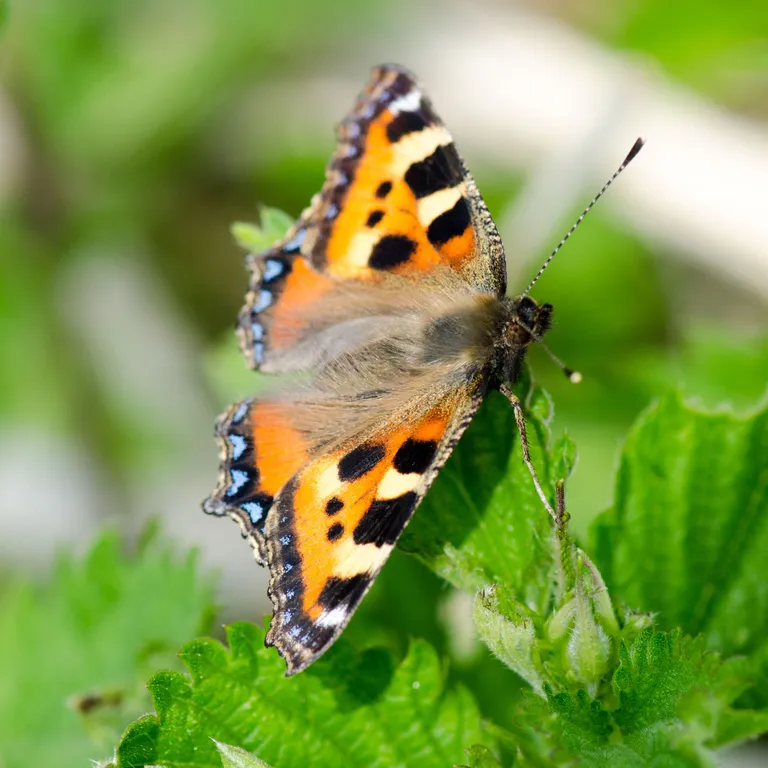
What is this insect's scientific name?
Aglais urticae
